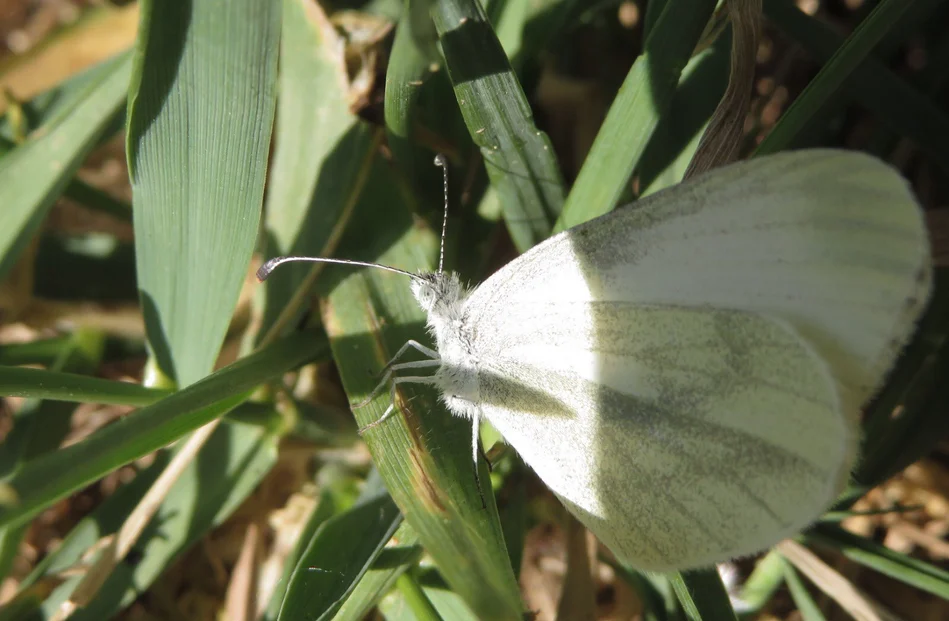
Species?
Leptidea sinapis/juvernica
